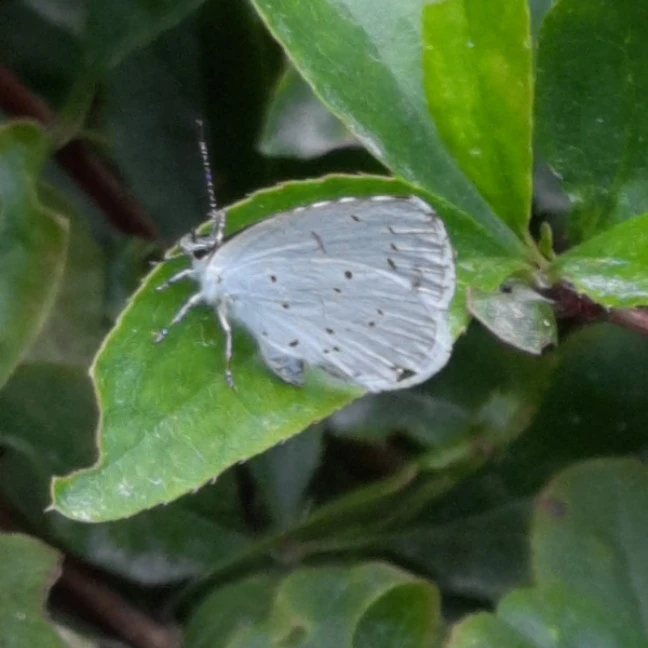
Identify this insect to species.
Celastrina argiolus
